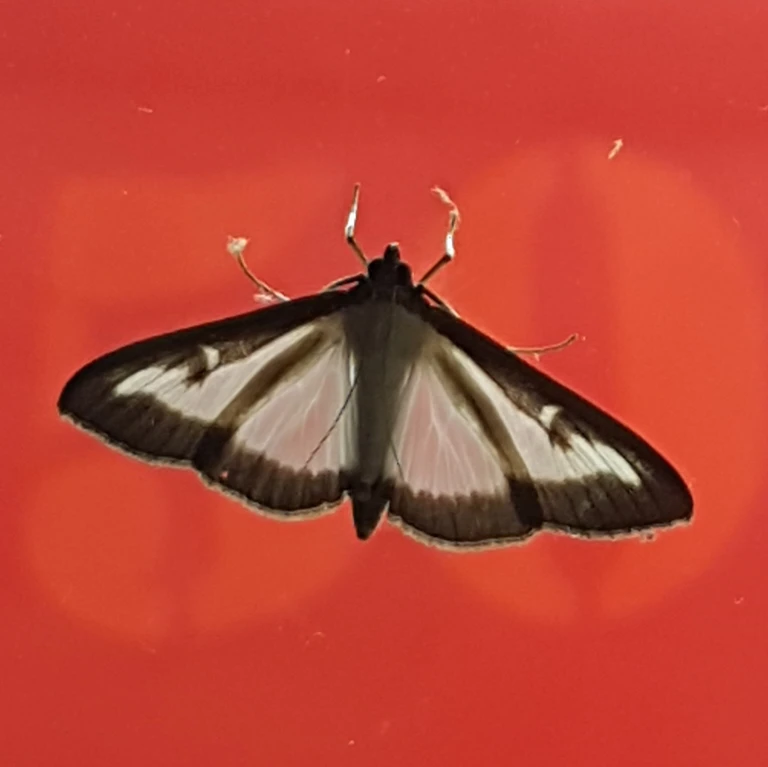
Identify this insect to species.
Cydalima perspectalis
